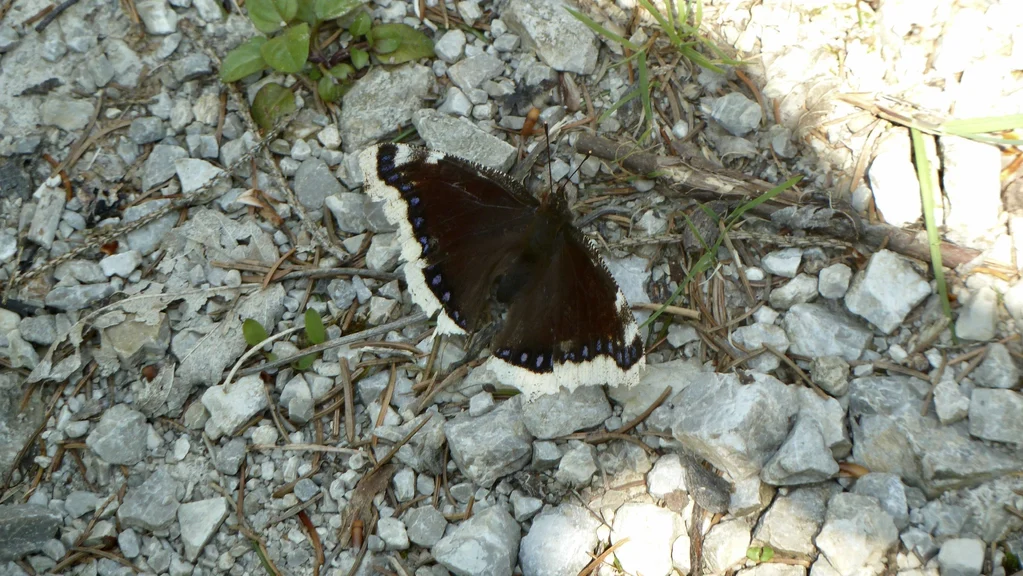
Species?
Nymphalis antiopa
